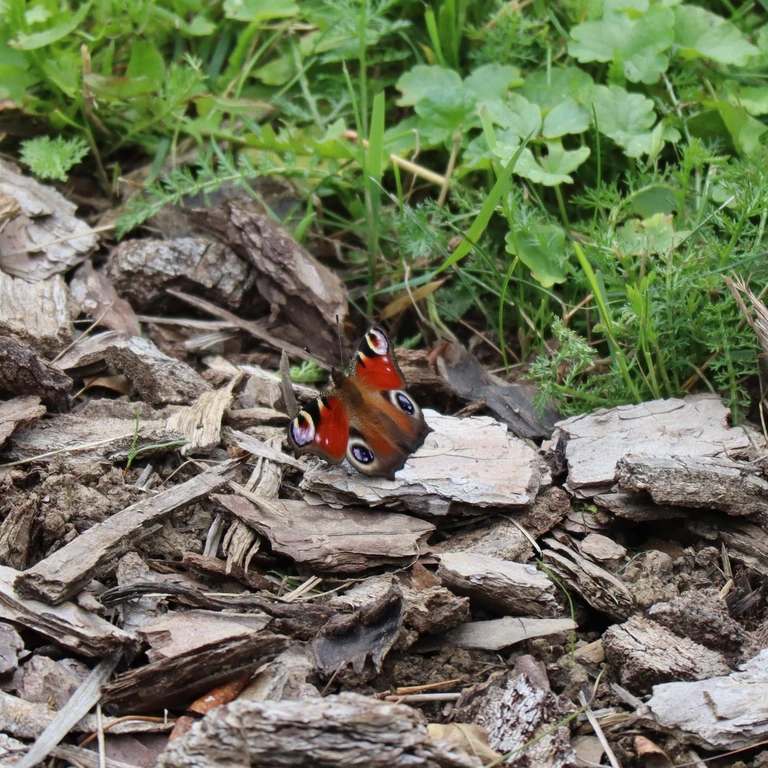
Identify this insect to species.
Aglais io
